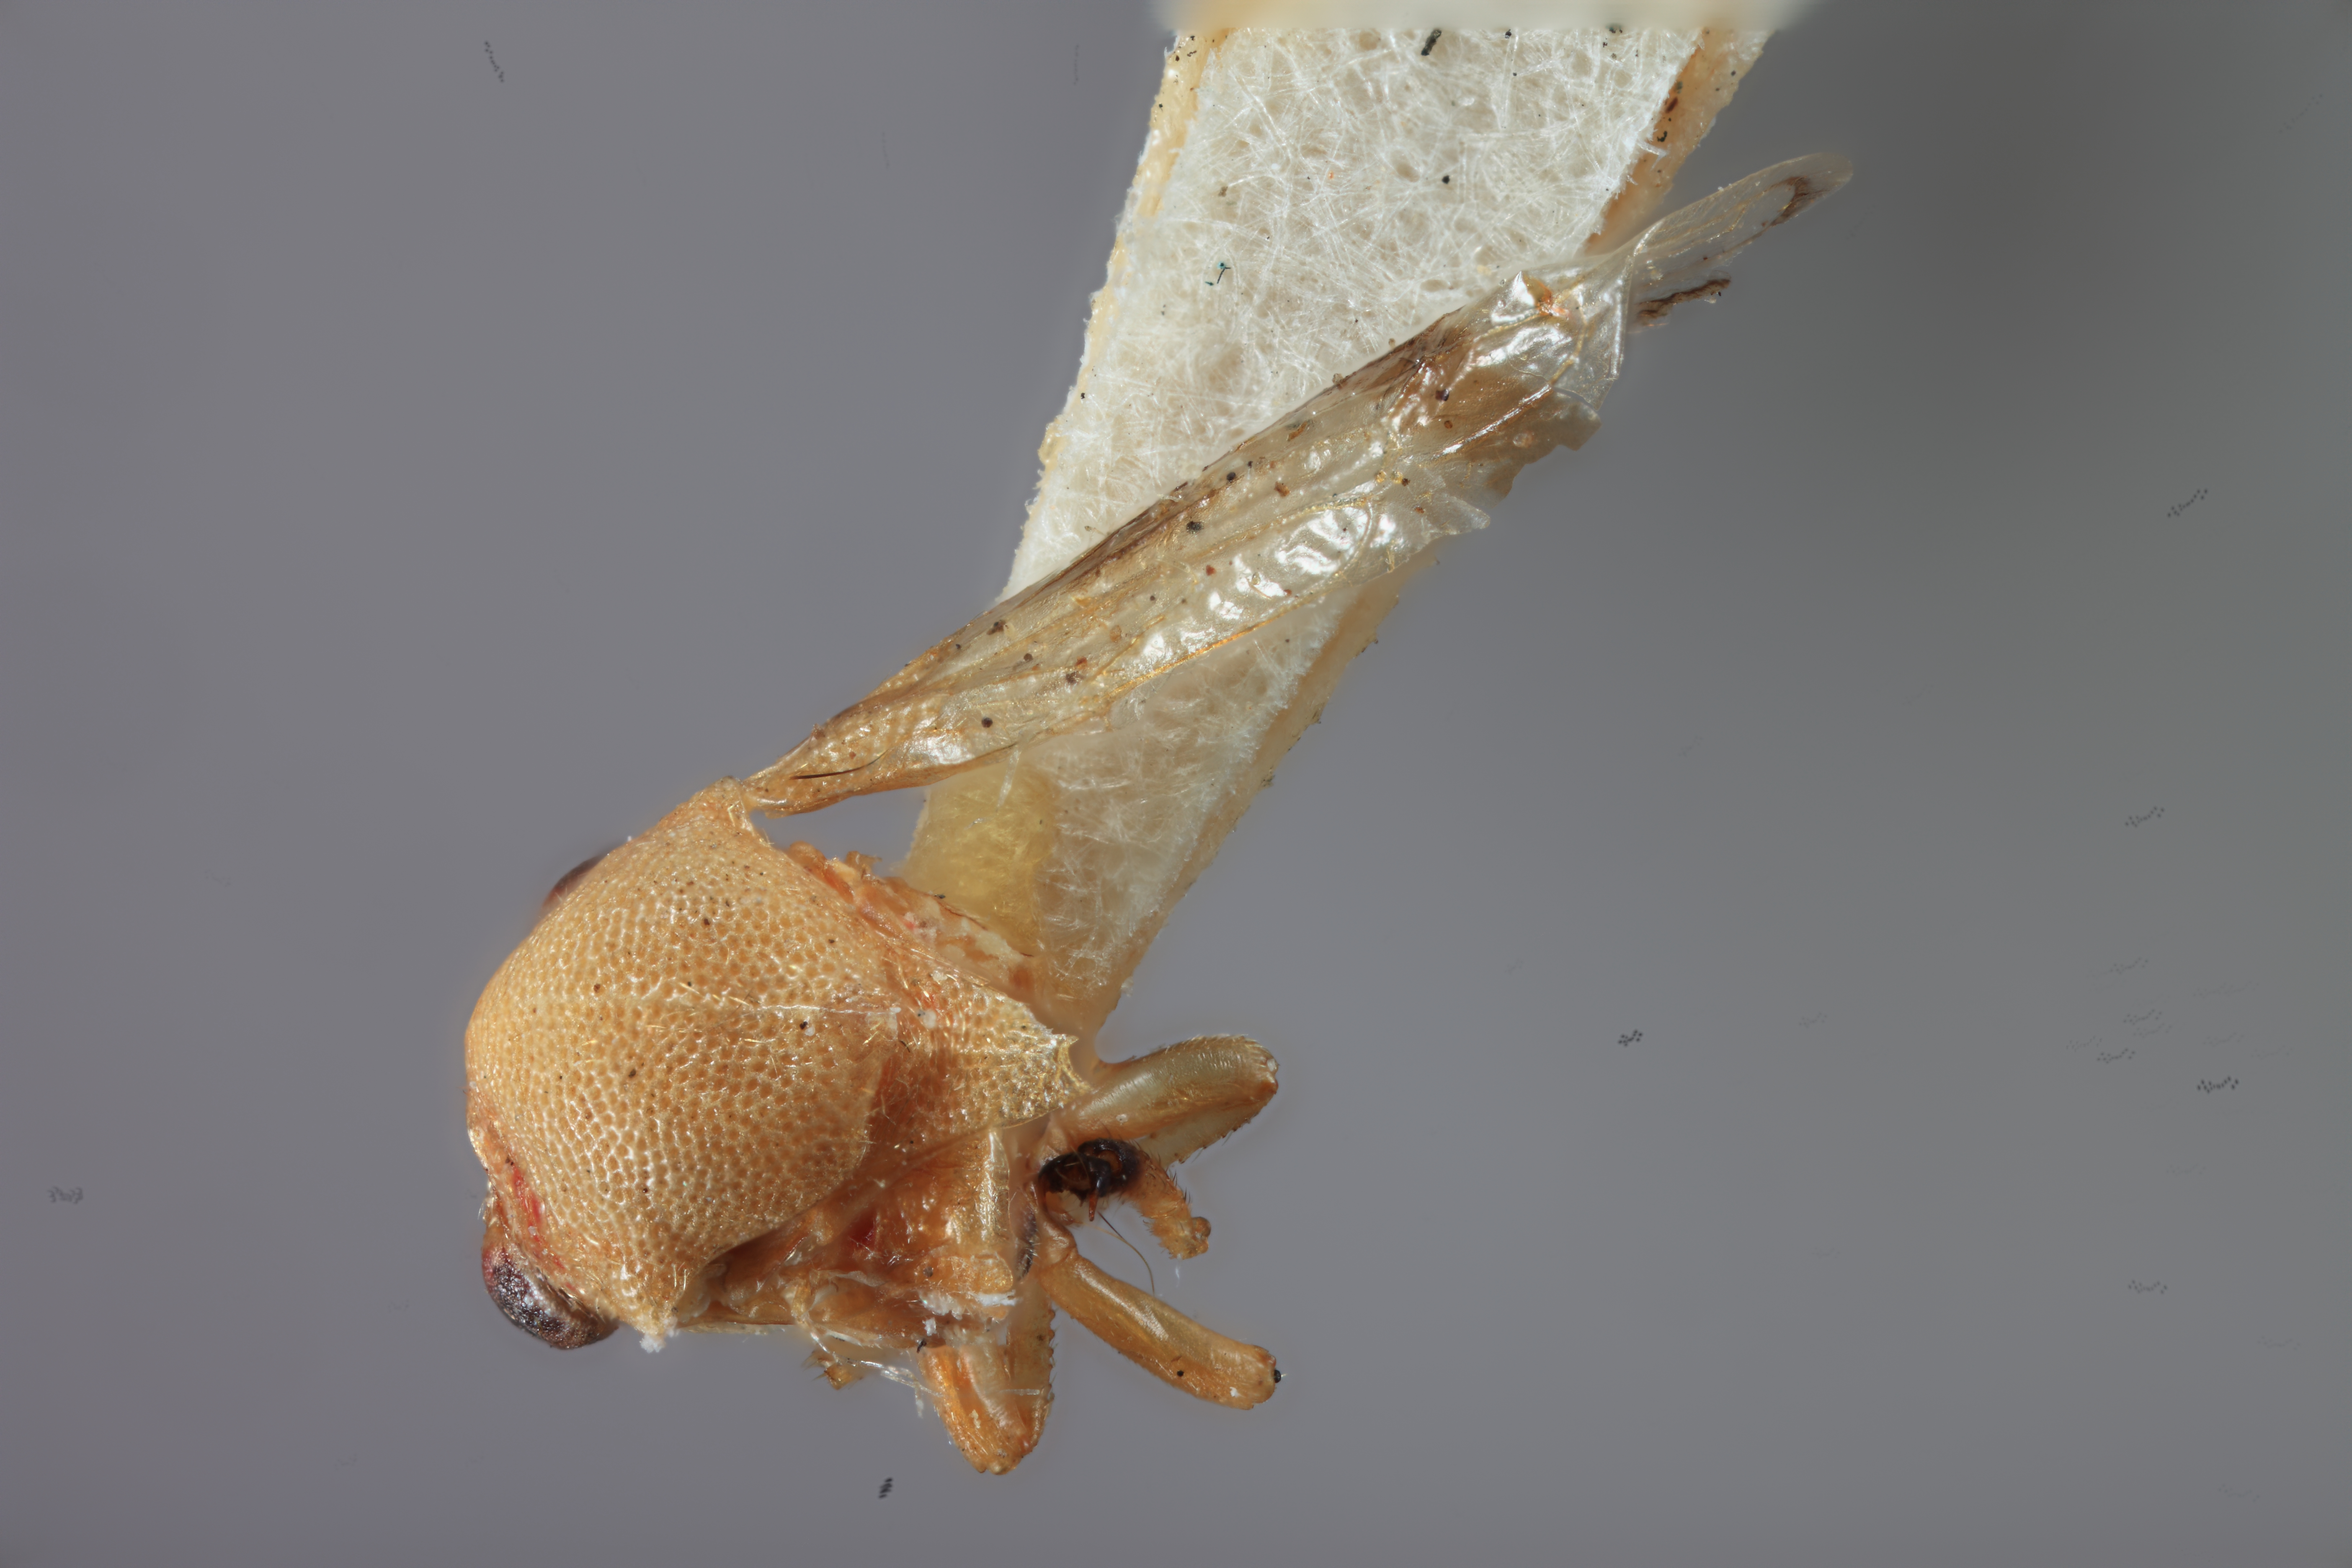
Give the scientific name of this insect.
Centriculus flavus
